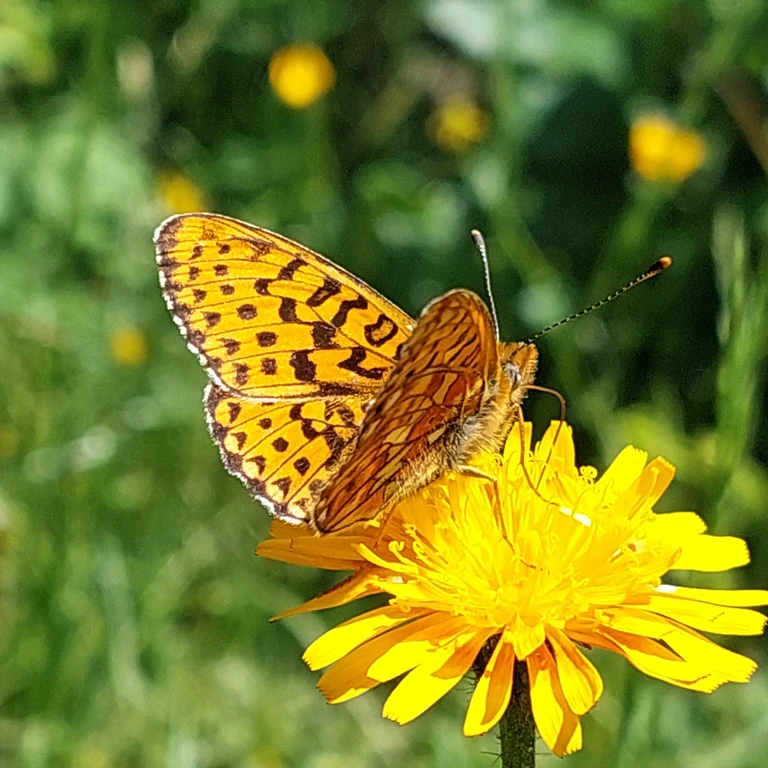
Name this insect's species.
Boloria euphrosyne (also Clossiana euphrosyne)
